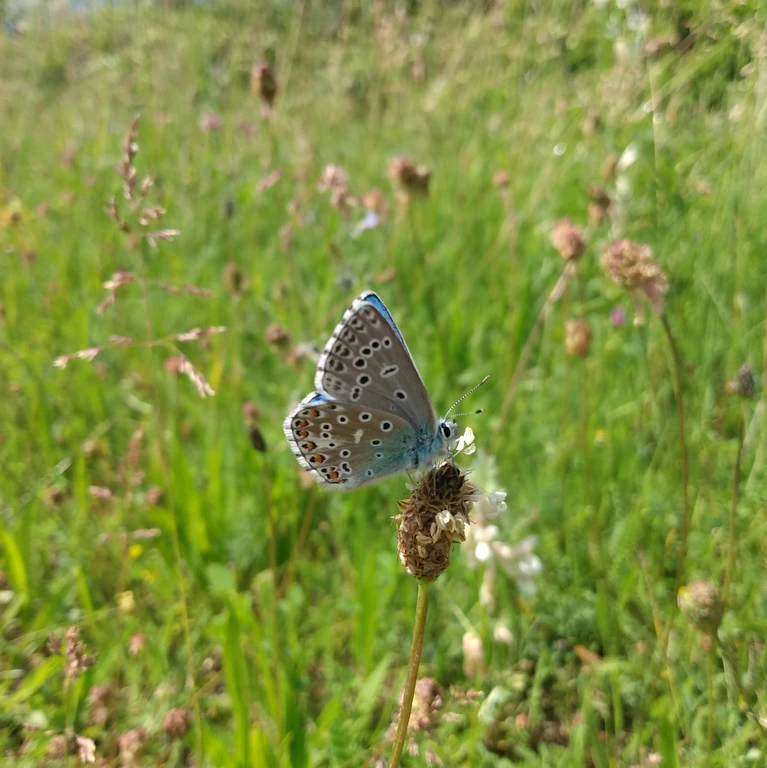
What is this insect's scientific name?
Lysandra bellargus
